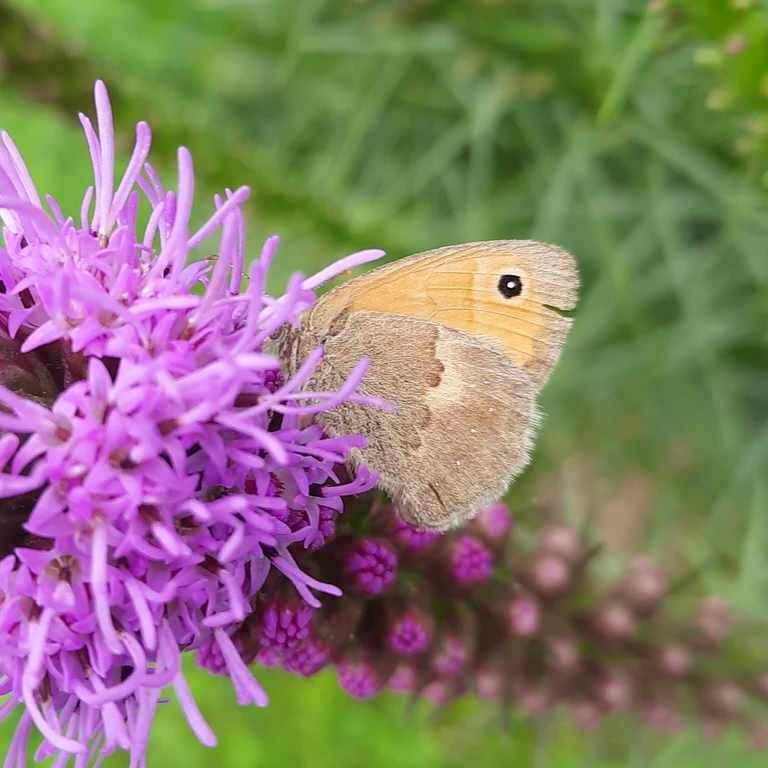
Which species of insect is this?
Coenonympha pamphilus
